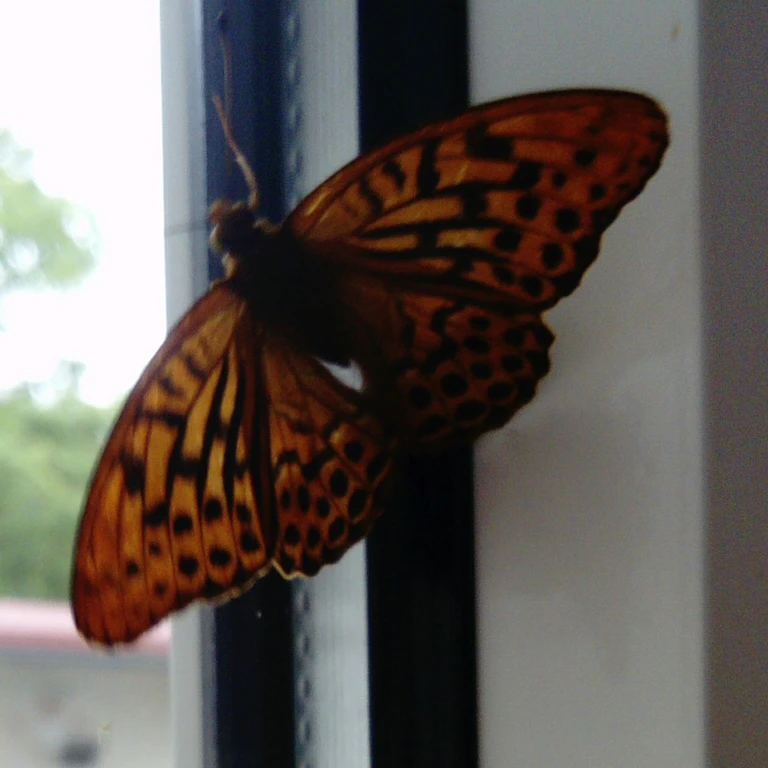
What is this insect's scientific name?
Argynnis paphia
